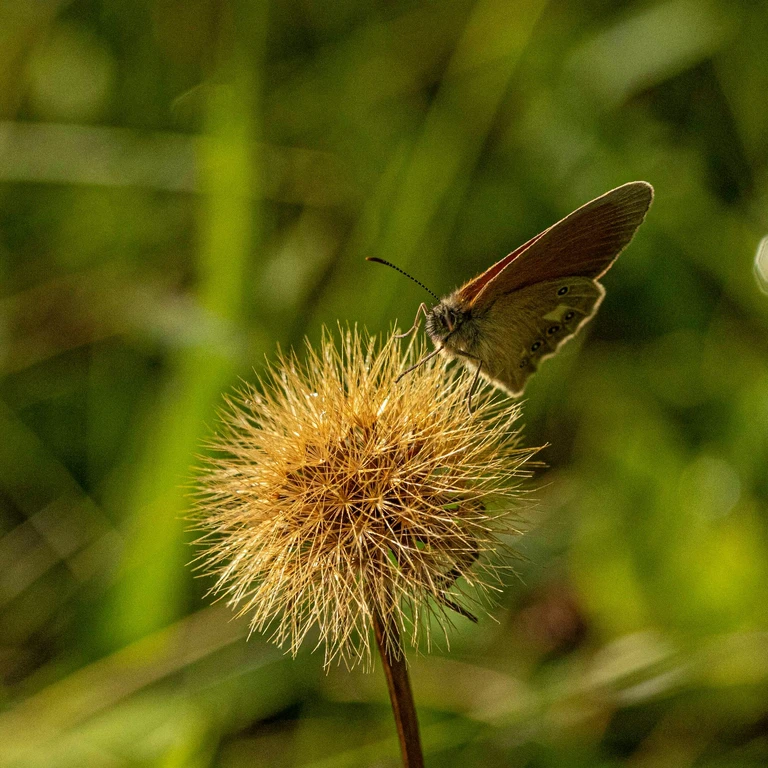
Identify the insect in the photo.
Coenonympha glycerion (also Coenonympha iphis)
